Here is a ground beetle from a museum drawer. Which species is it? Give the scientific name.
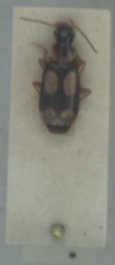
Dromius quadrimaculatus
